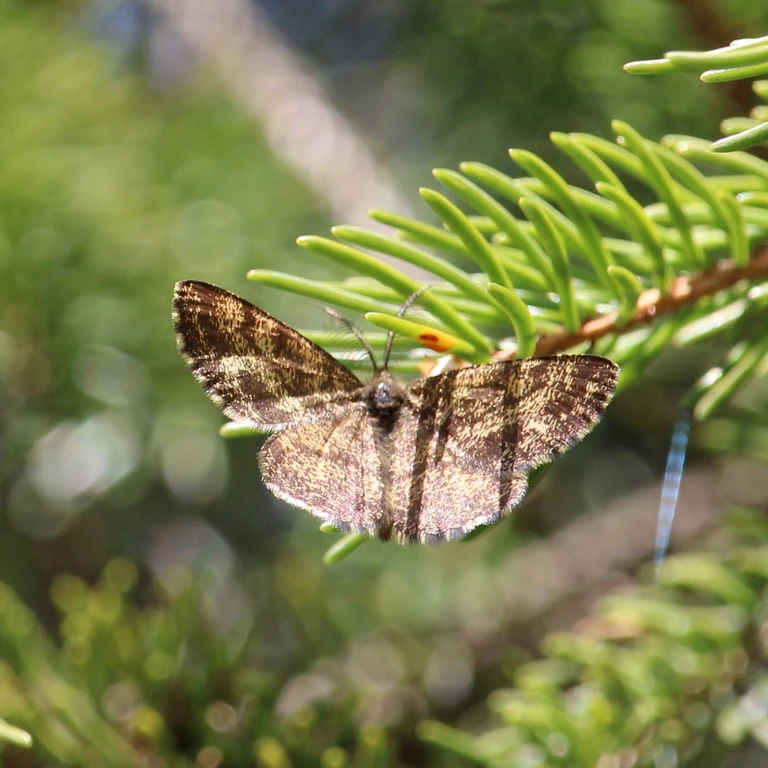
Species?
Ematurga atomaria
